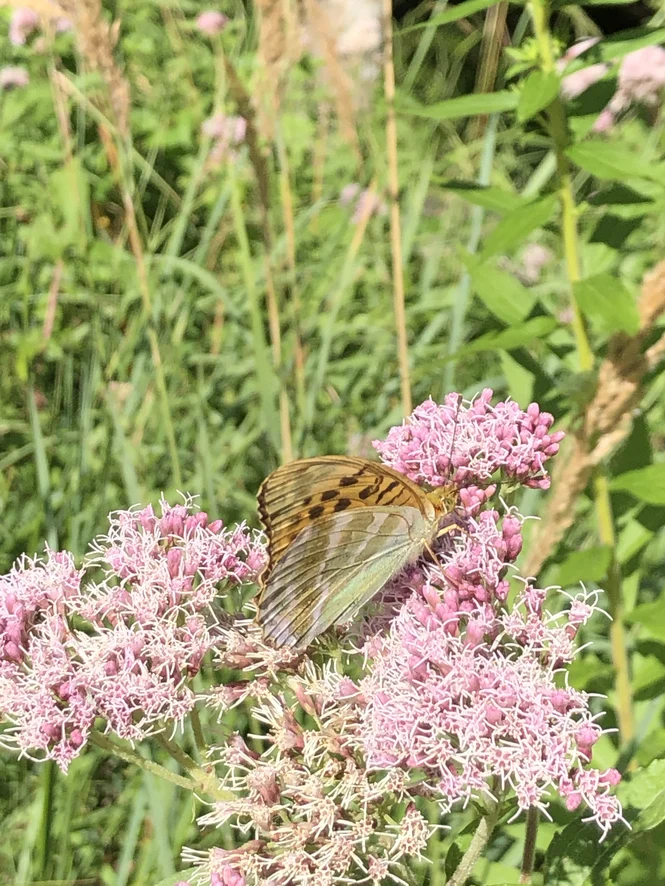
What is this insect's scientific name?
Argynnis paphia
